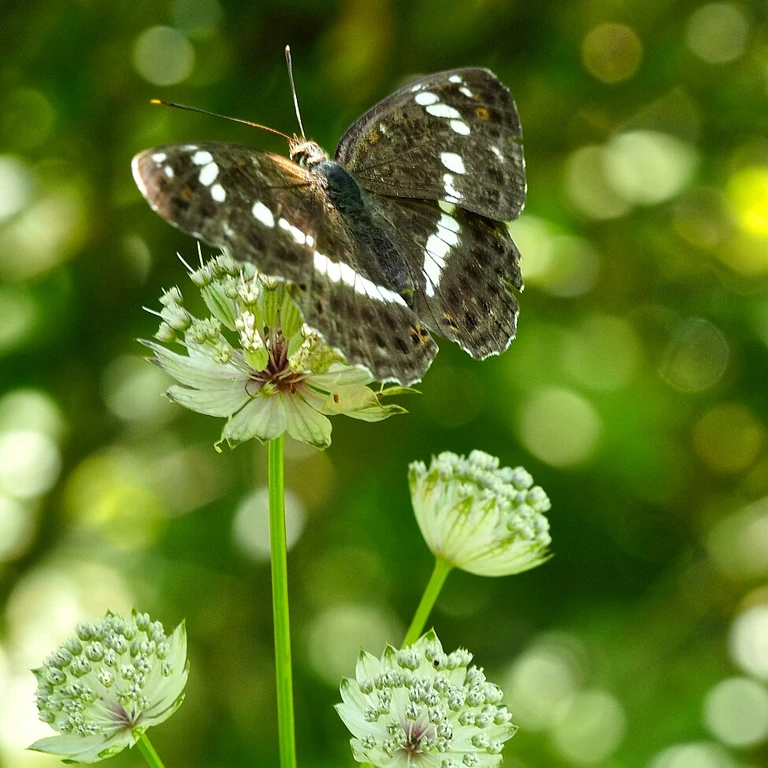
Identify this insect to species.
Limenitis camilla (also Ladoga camilla)
